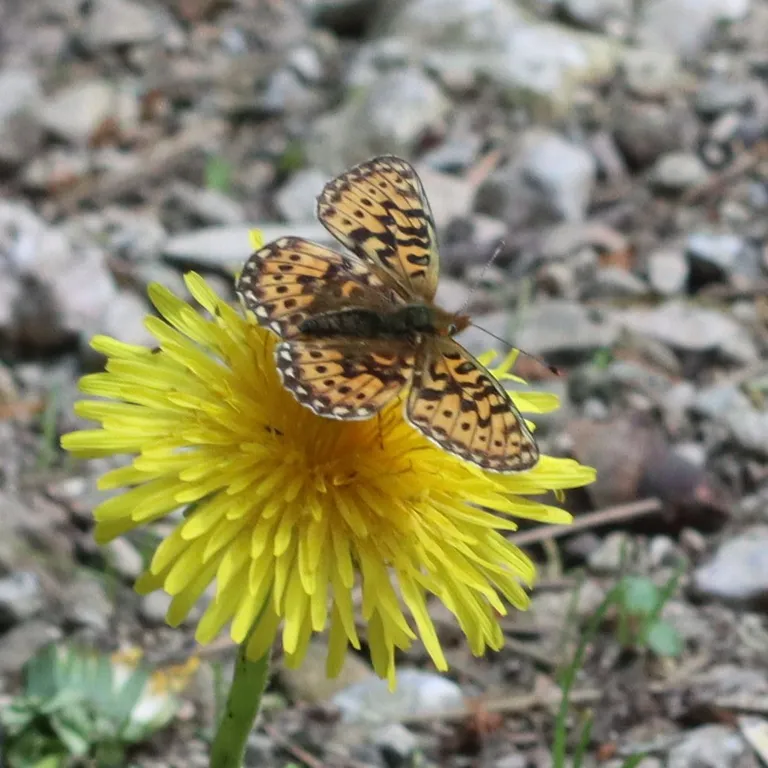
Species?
Boloria euphrosyne (also Clossiana euphrosyne)
